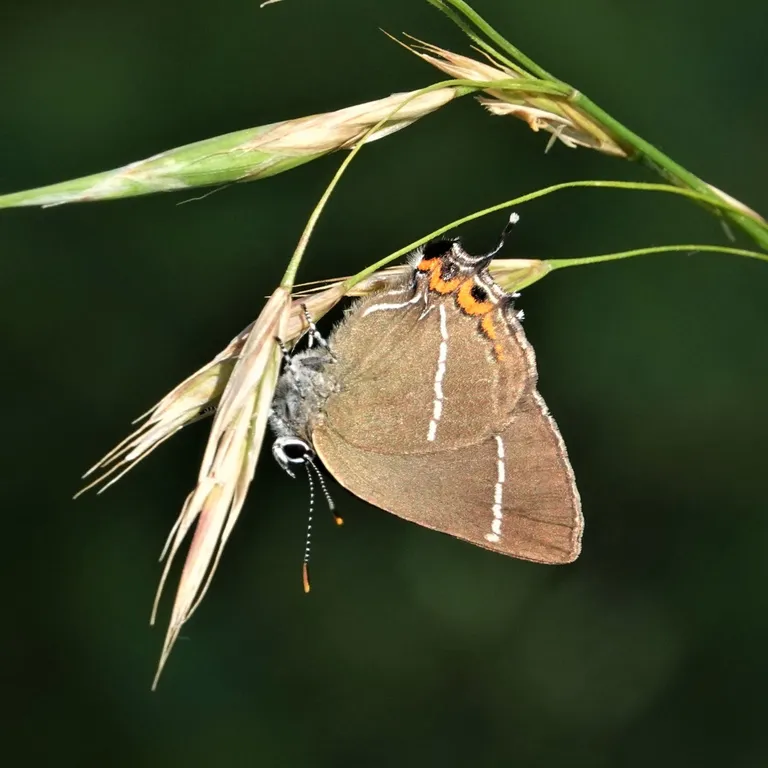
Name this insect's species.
Satyrium w-album
